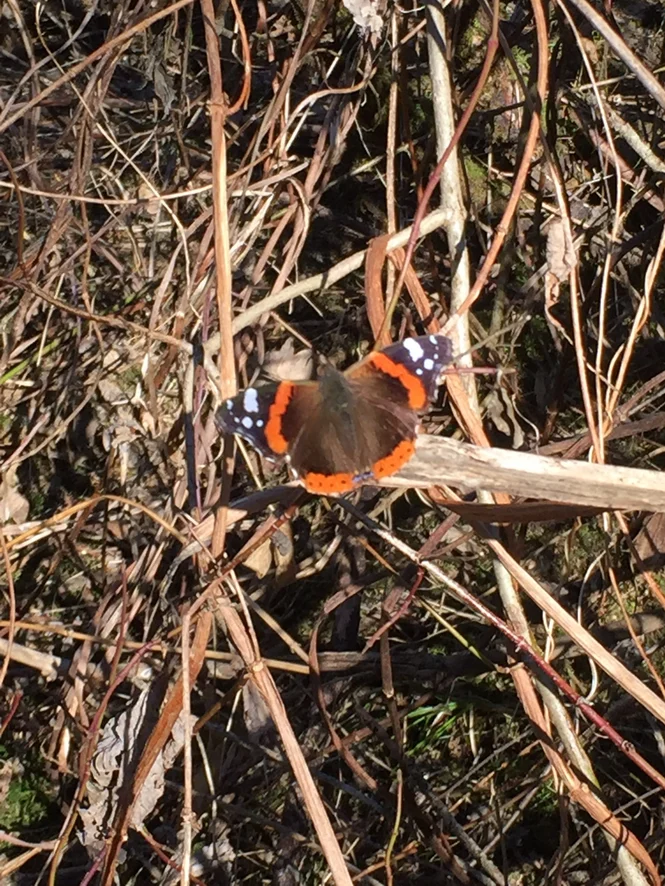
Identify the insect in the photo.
Vanessa atalanta
